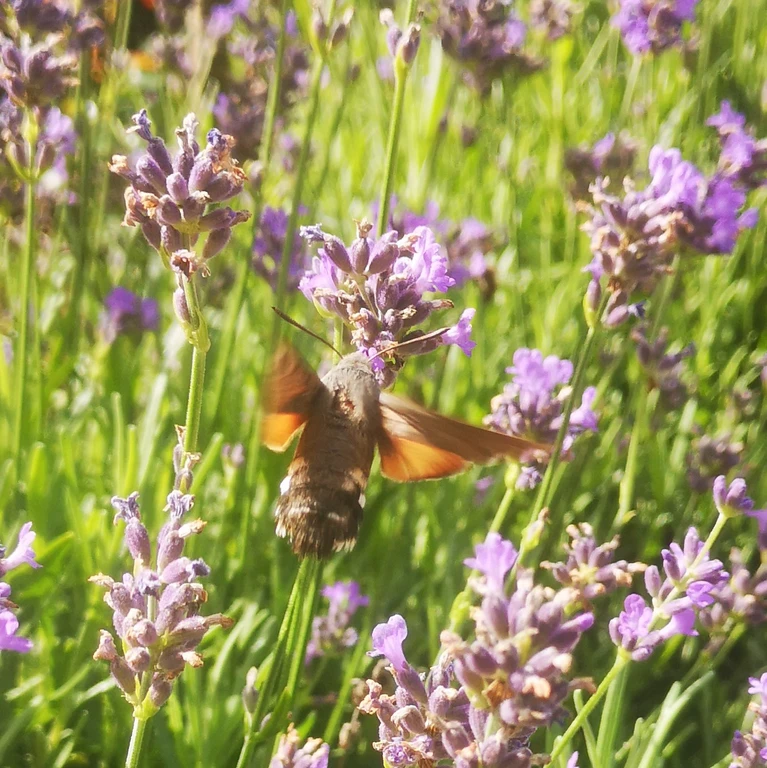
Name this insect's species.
Macroglossum stellatarum
